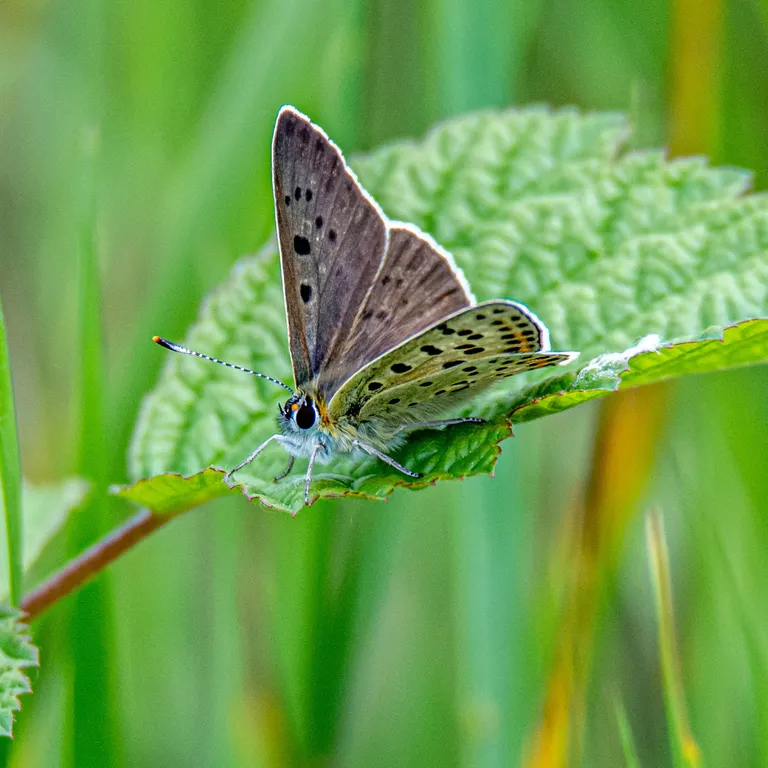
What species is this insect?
Lycaena tityrus (also Loweia tityrus)
